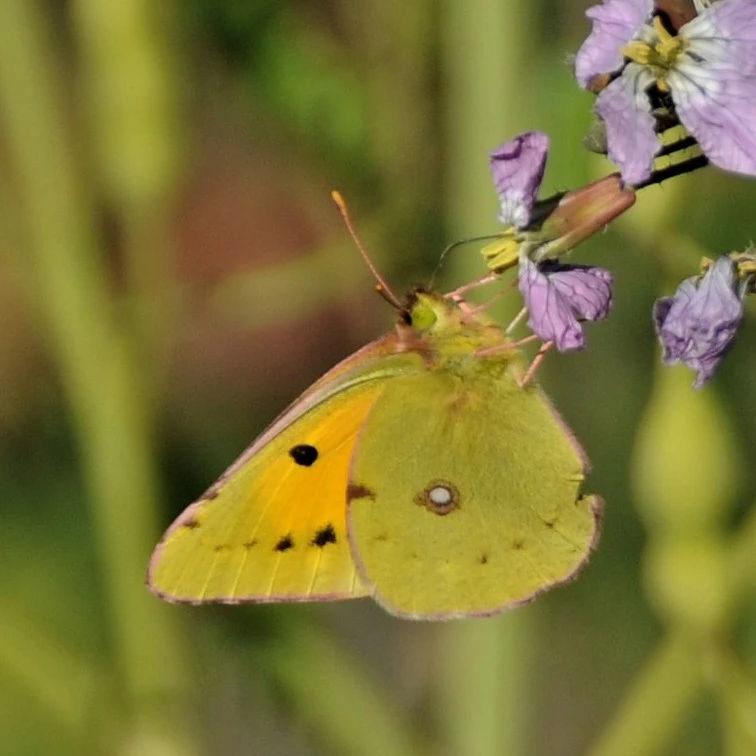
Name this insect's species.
Colias croceus
